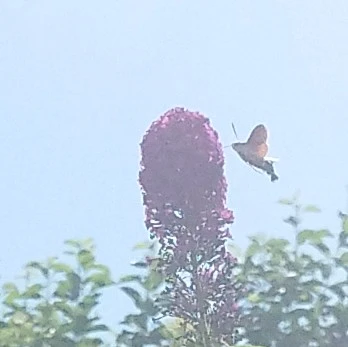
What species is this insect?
Macroglossum stellatarum
